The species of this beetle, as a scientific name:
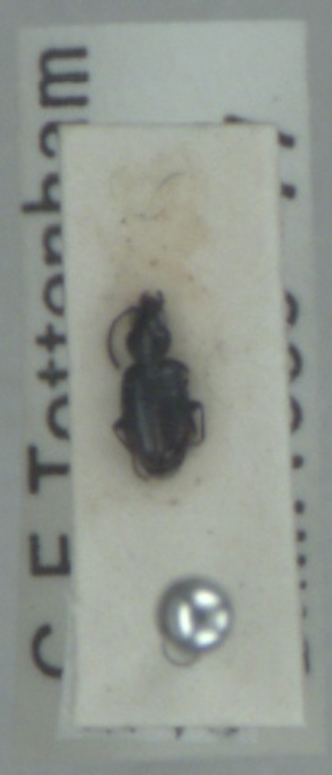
Bembidion minimum
